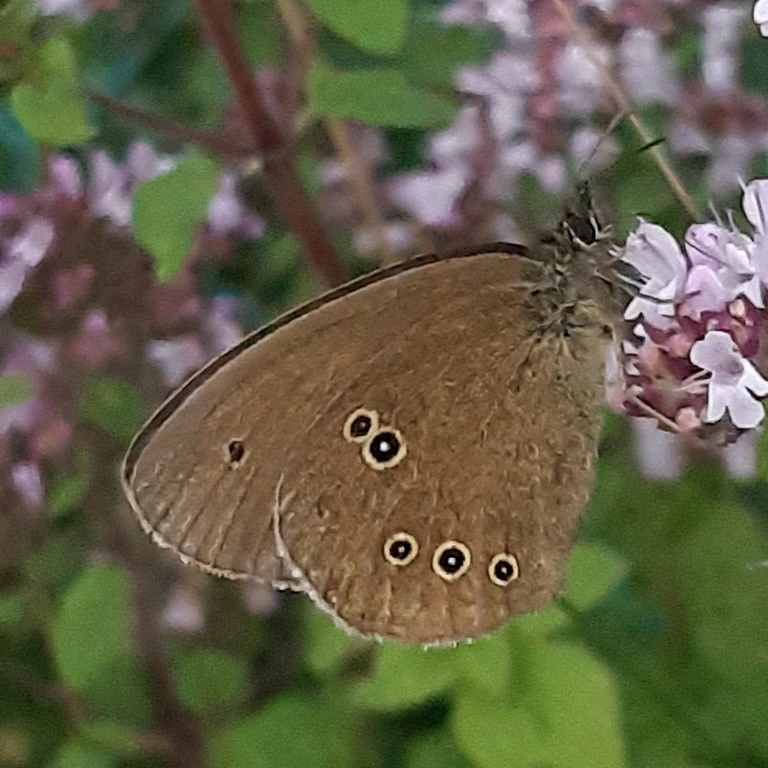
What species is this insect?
Aphantopus hyperantus
